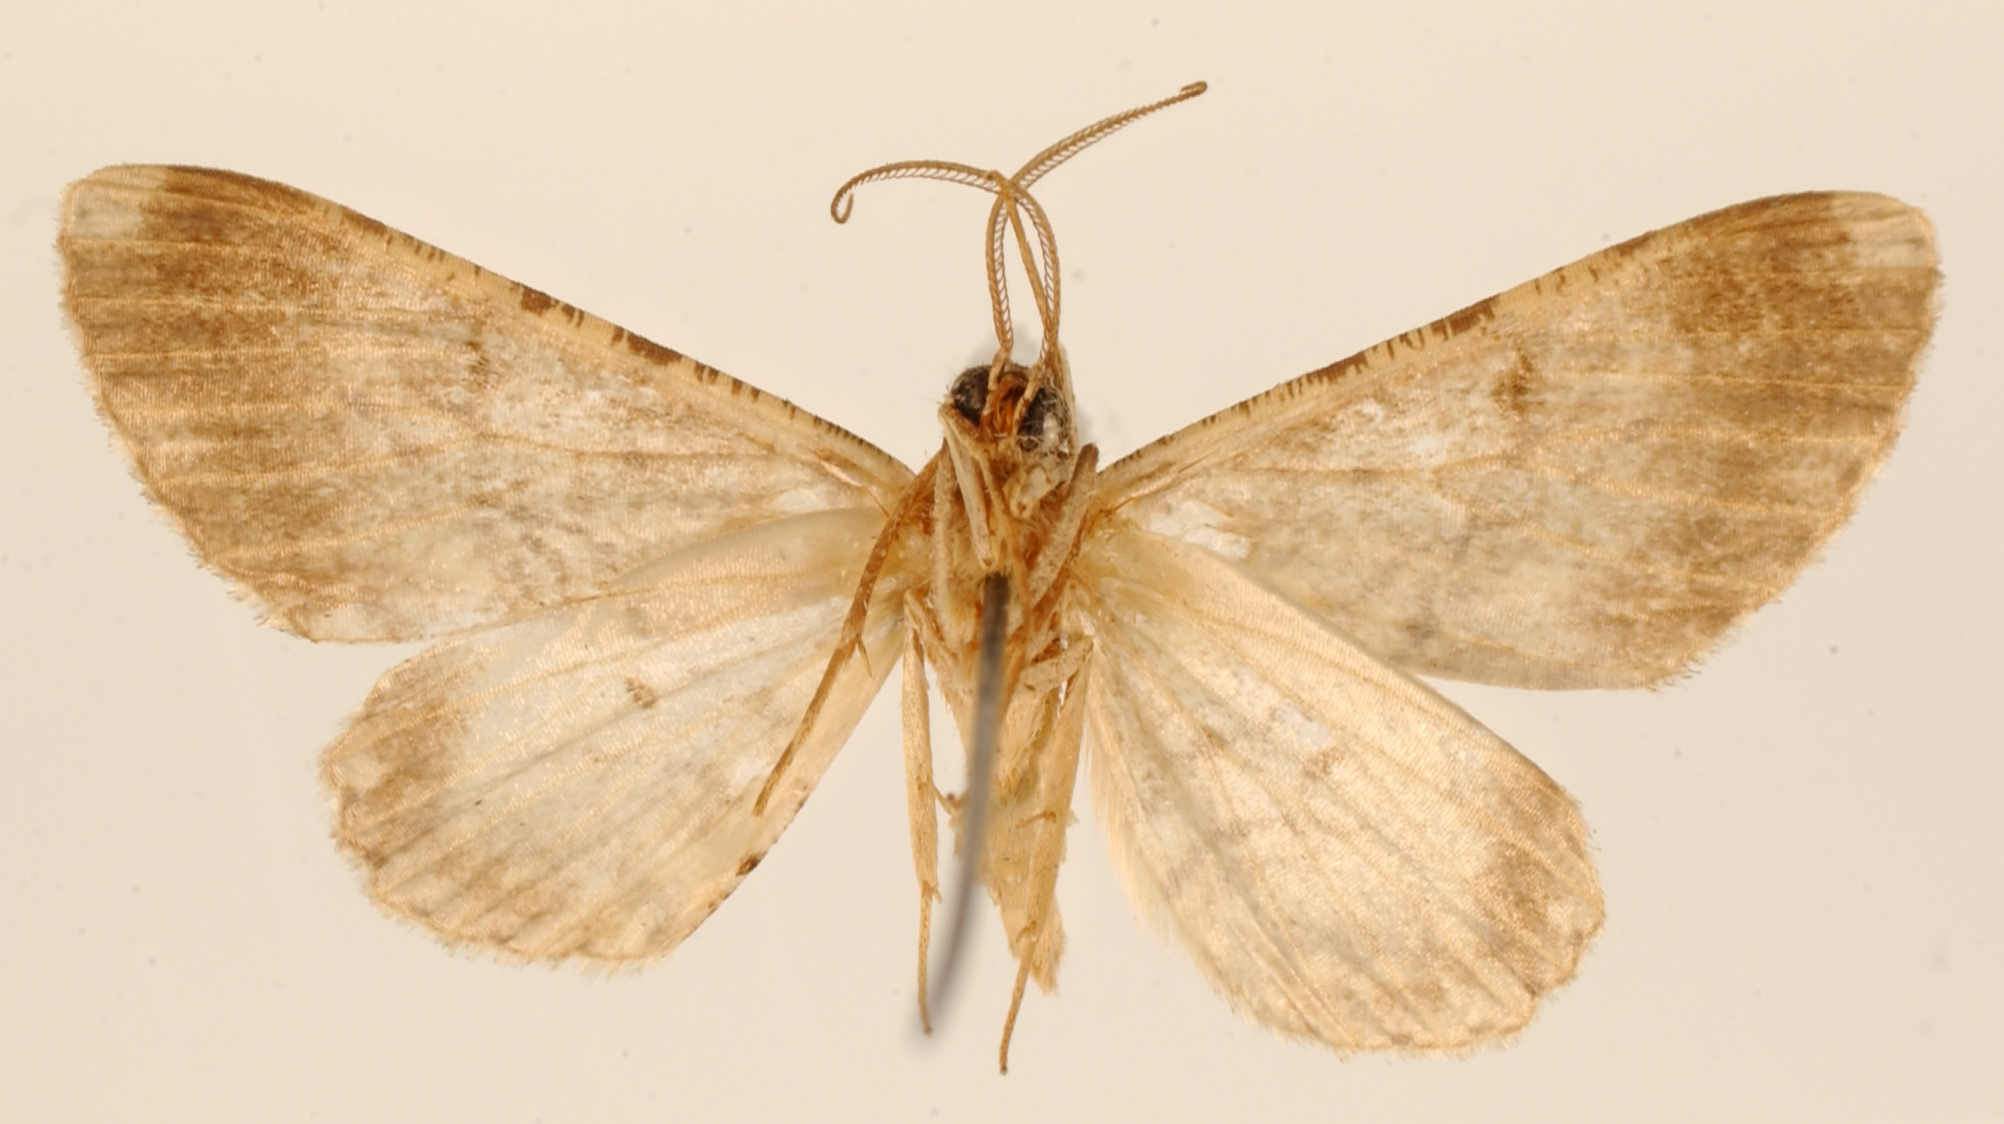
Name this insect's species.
Stenalcidia plexilinea
